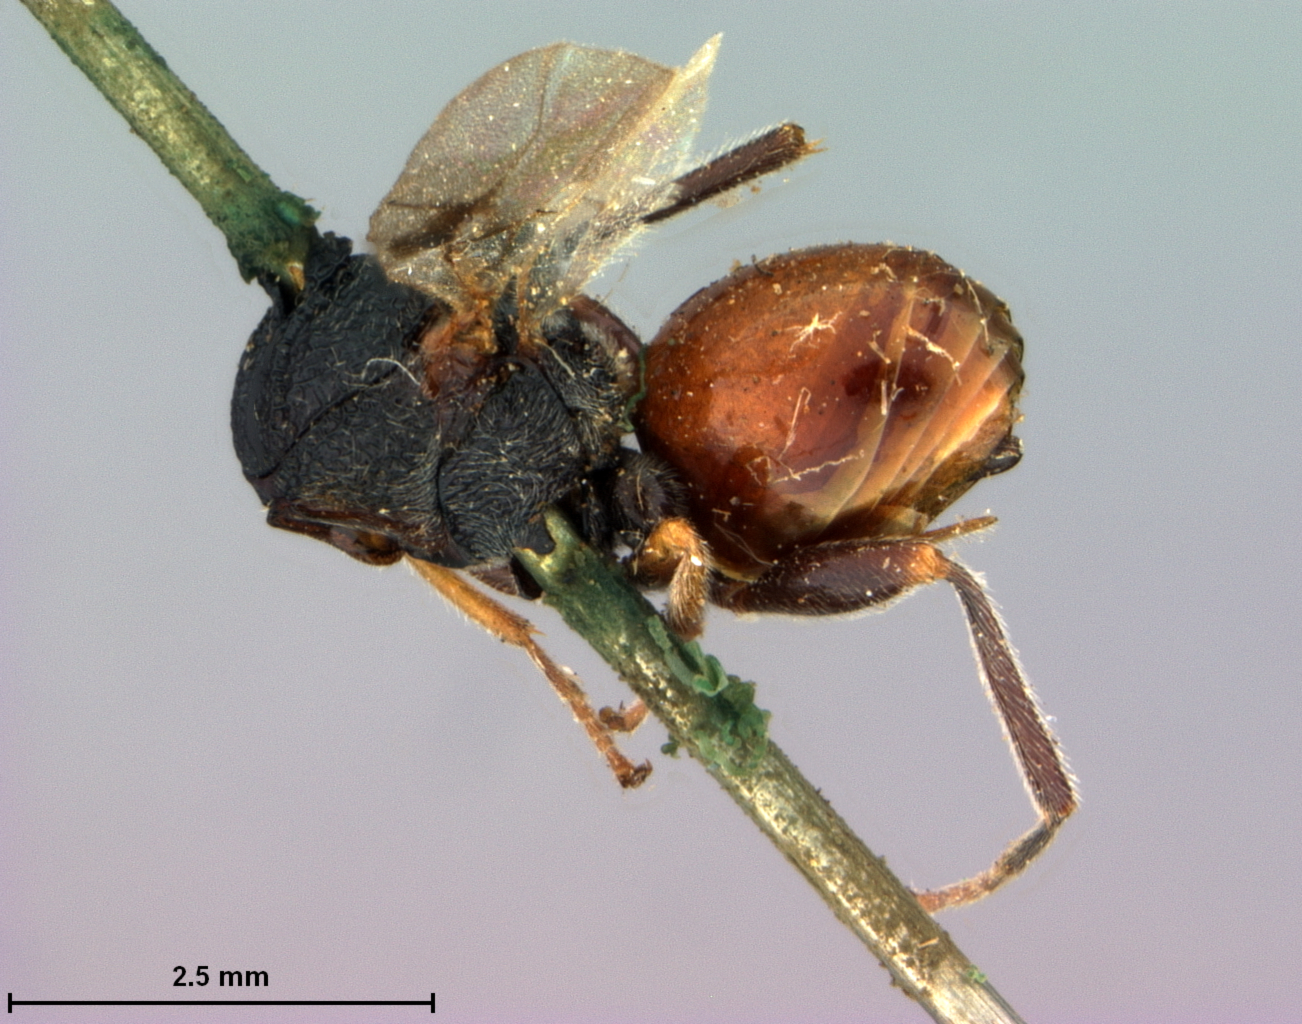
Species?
Amphibolips acuminatus
